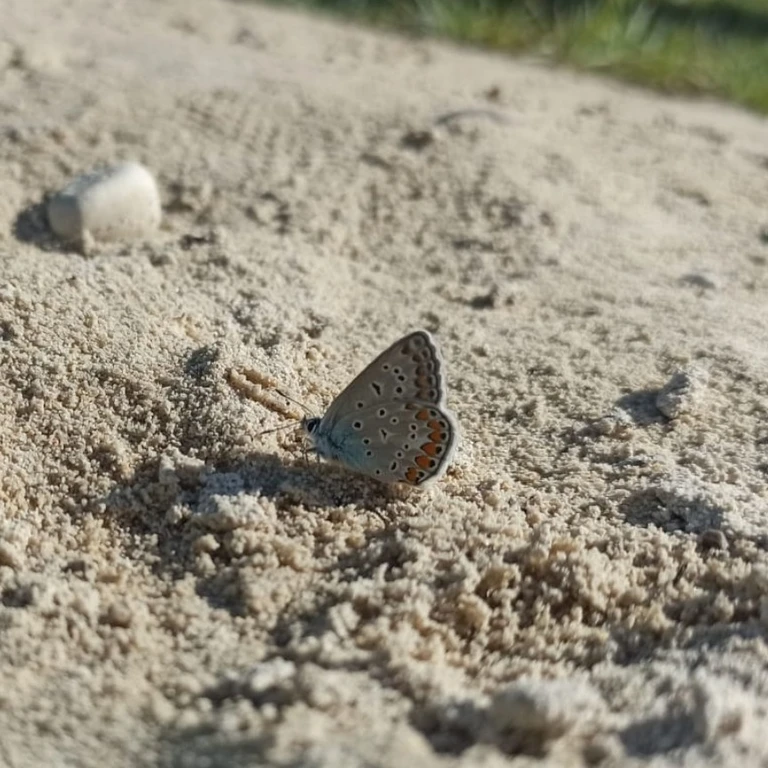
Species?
Polyommatus icarus
